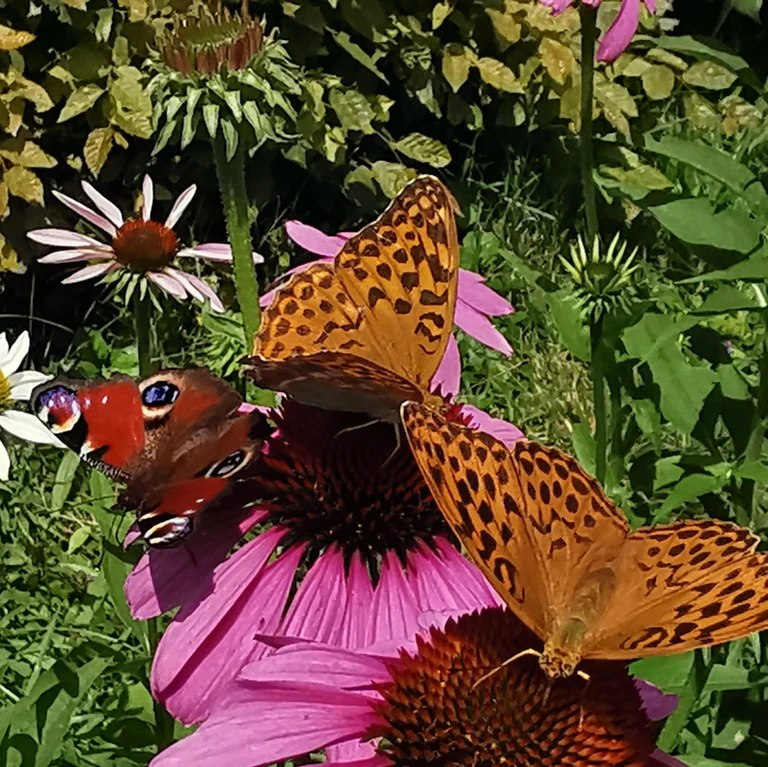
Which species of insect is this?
Argynnis paphia
